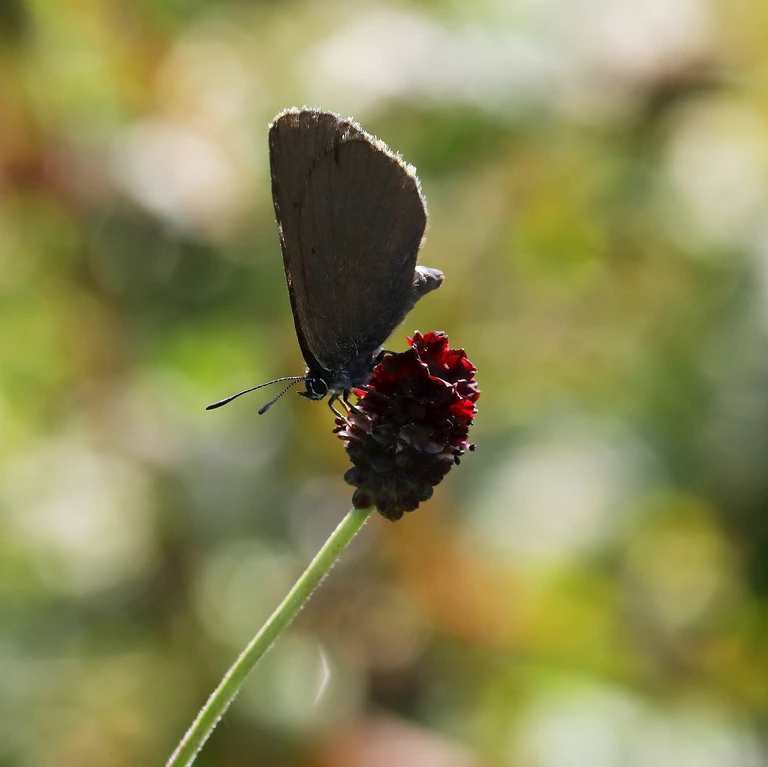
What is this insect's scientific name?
Phengaris nausithous (also Maculinea nausithous)
